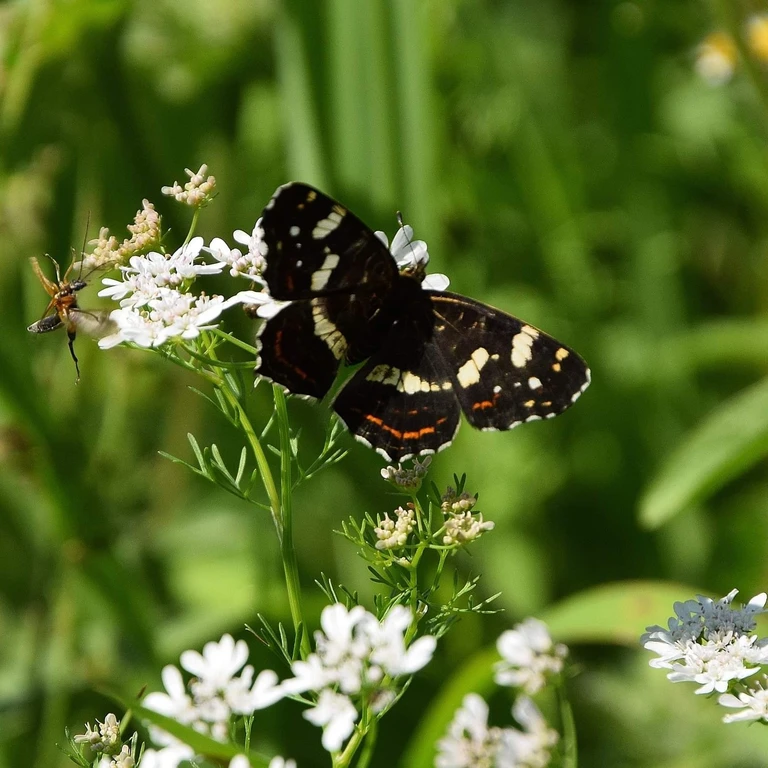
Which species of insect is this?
Araschnia levana
